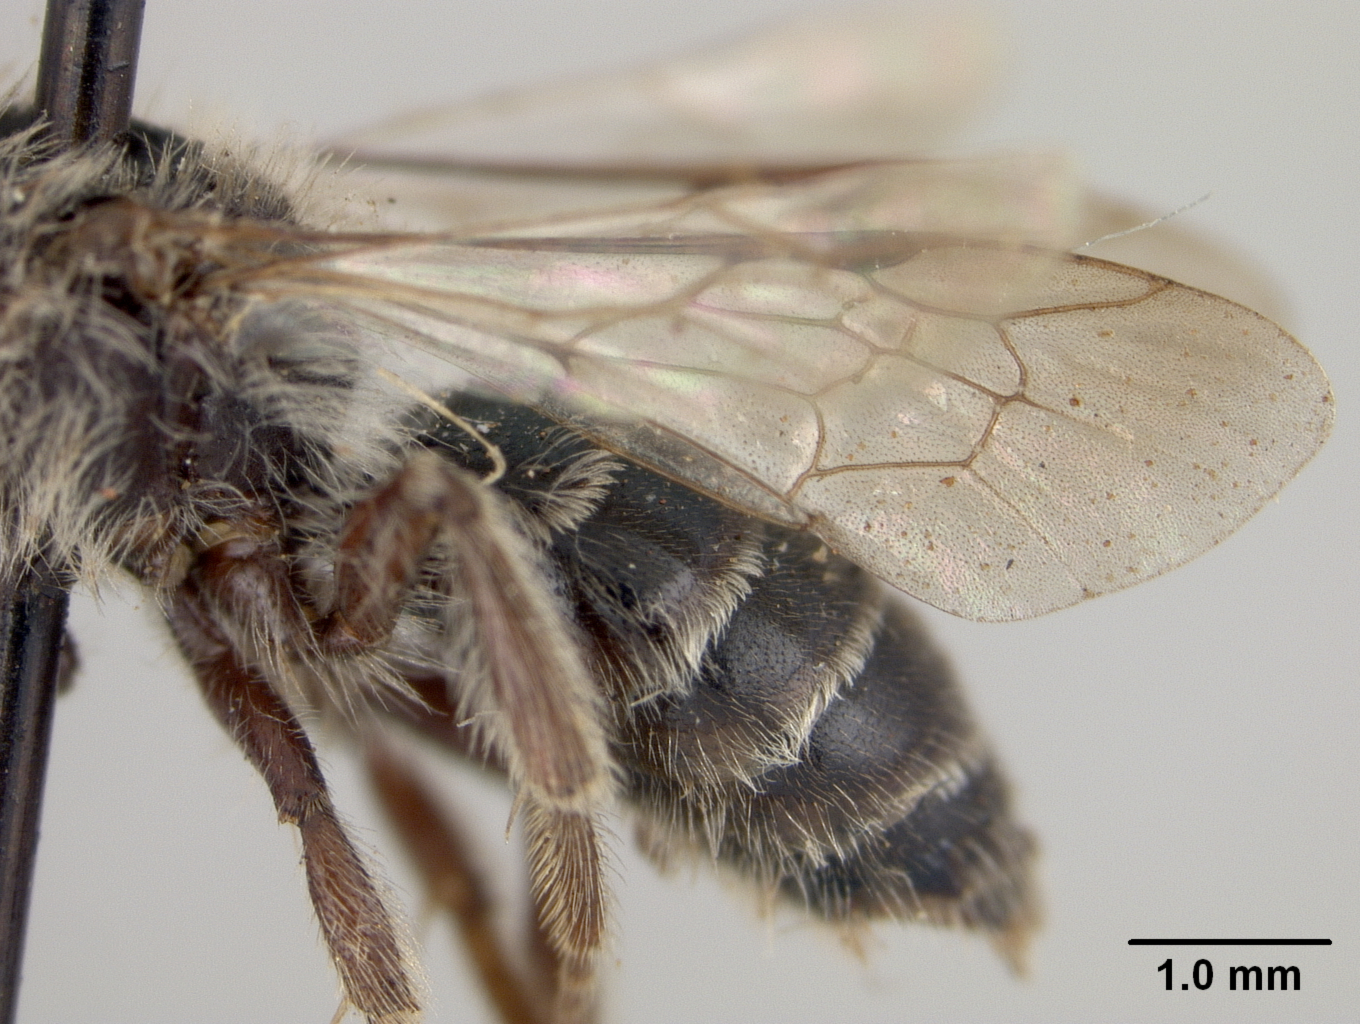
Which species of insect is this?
Andrena placata
